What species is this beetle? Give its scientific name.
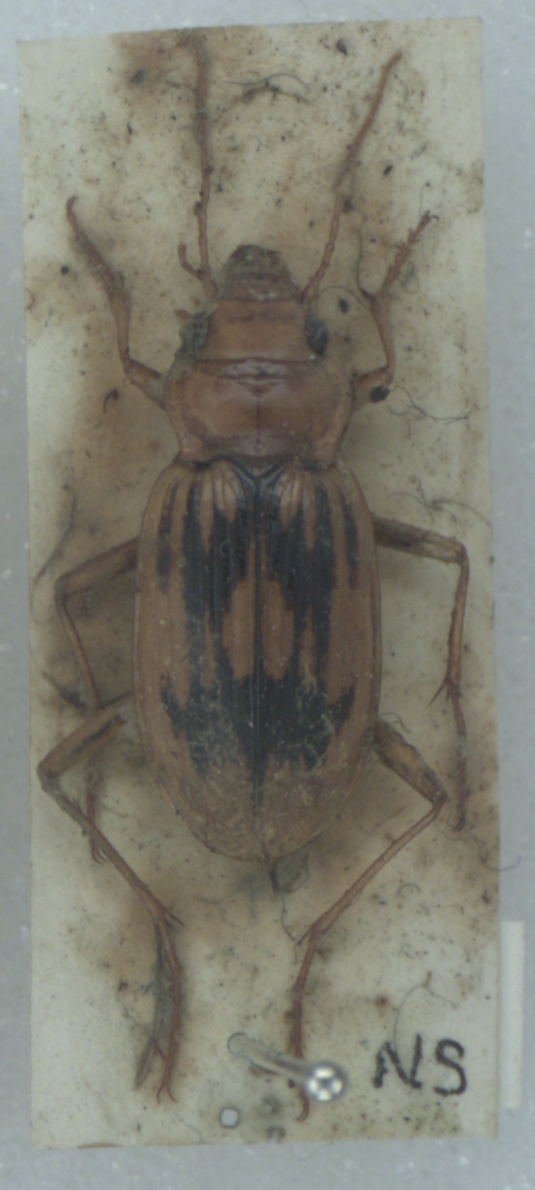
Nebria complanata
